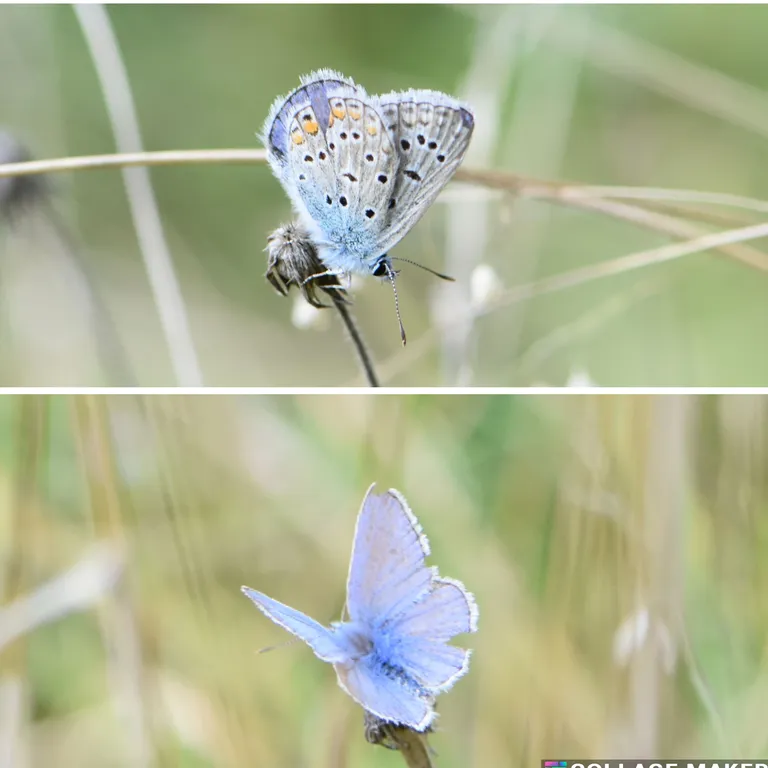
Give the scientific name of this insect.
Polyommatus icarus
